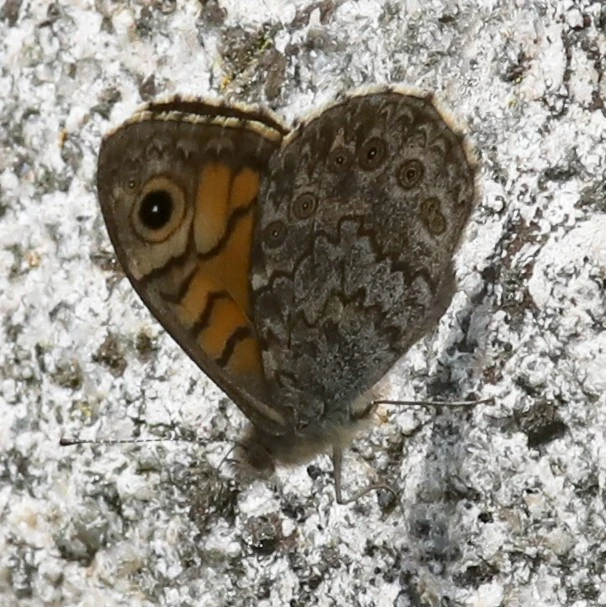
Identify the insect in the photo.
Lasiommata megera (also Pararge megera)
